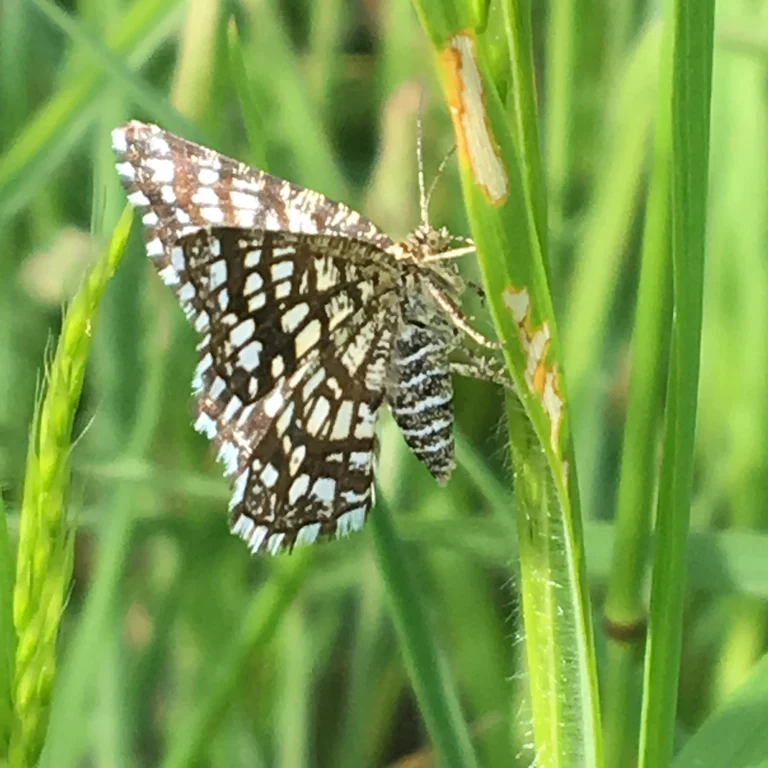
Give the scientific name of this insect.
Chiasmia clathrata
